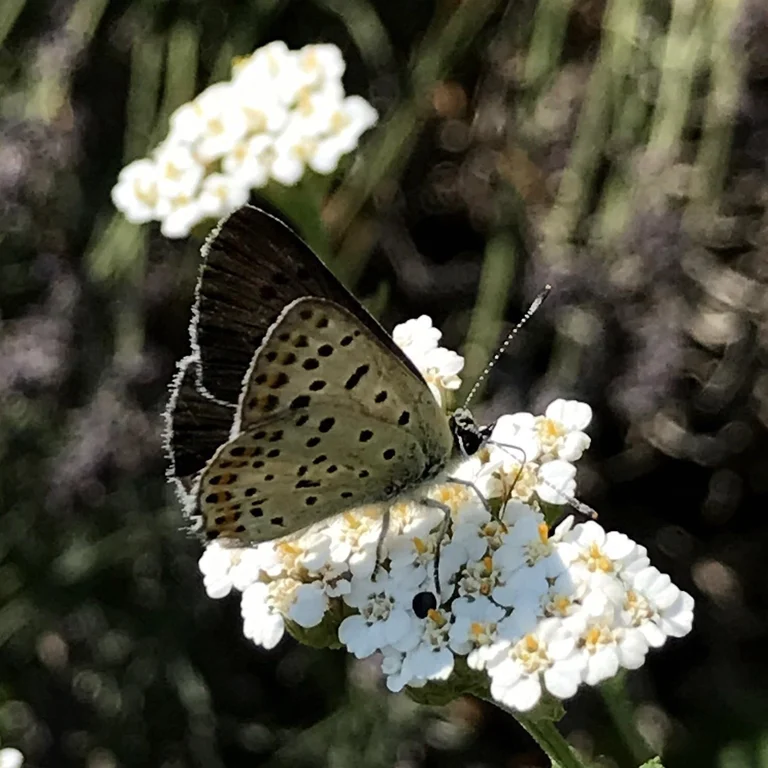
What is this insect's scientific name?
Lycaena tityrus (also Loweia tityrus)
